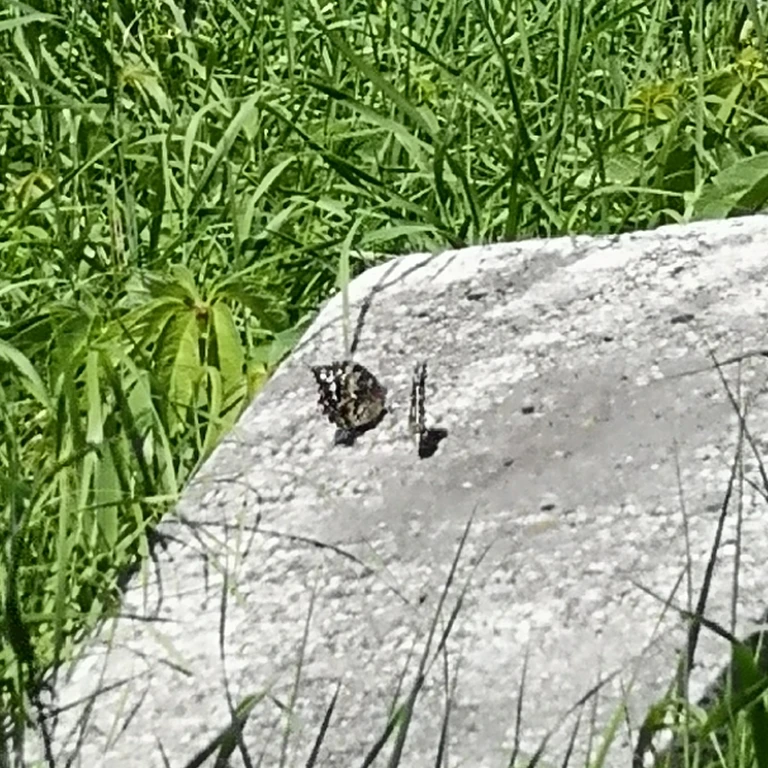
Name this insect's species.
Brintesia circe
